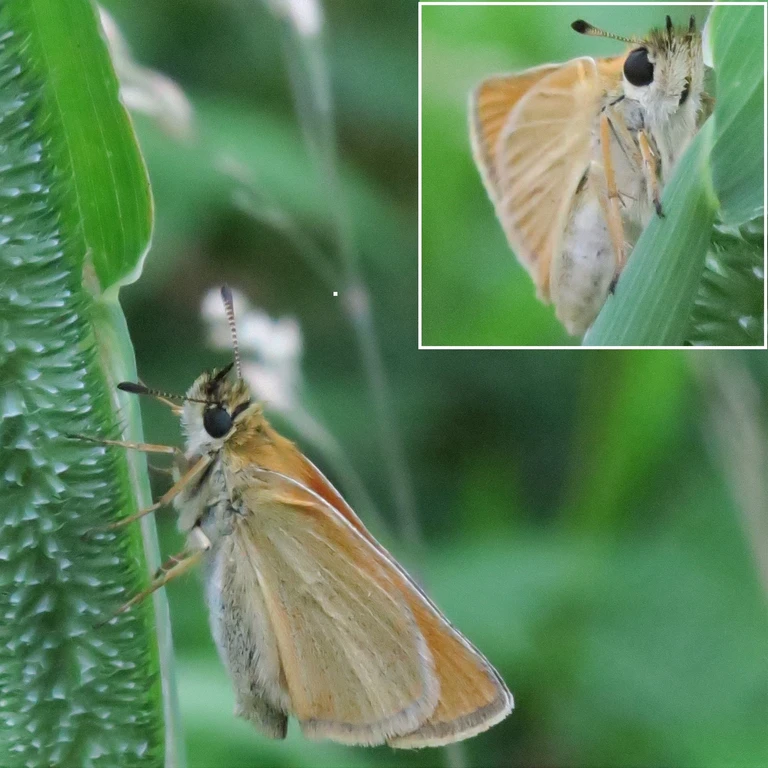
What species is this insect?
Thymelicus lineola
